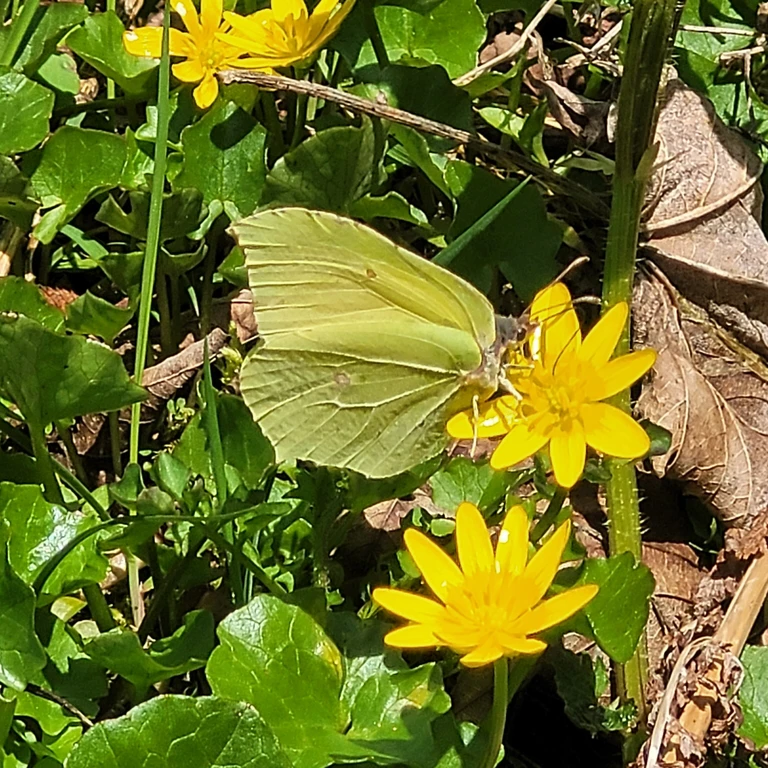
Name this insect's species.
Gonepteryx rhamni
